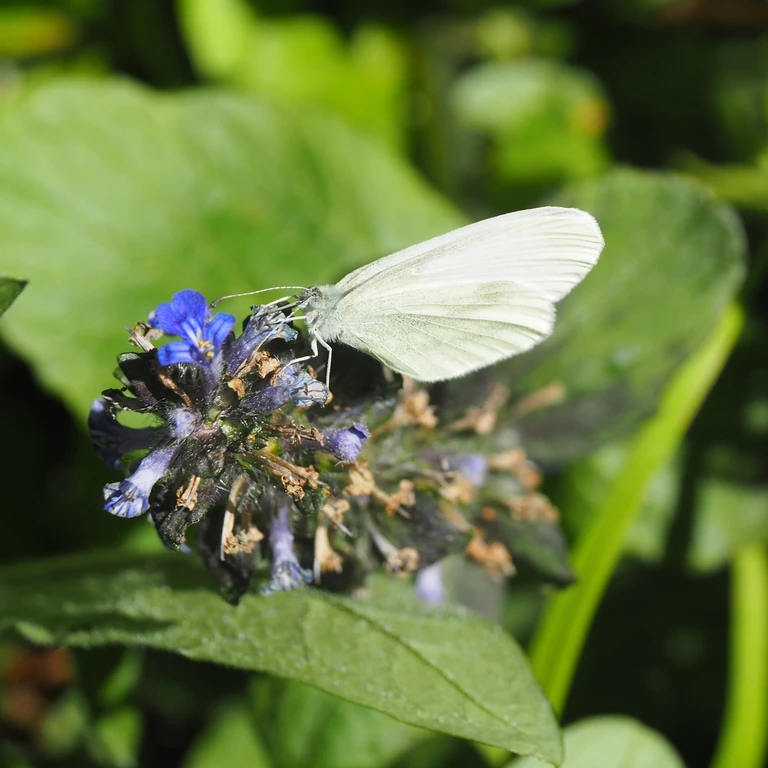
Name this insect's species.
Leptidea sinapis/juvernica
